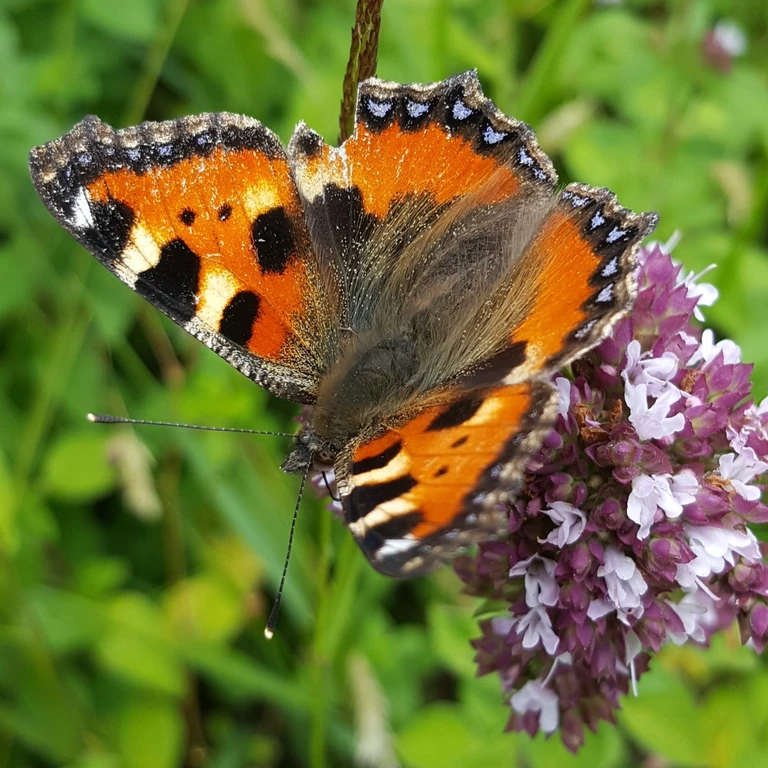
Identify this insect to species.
Aglais urticae
